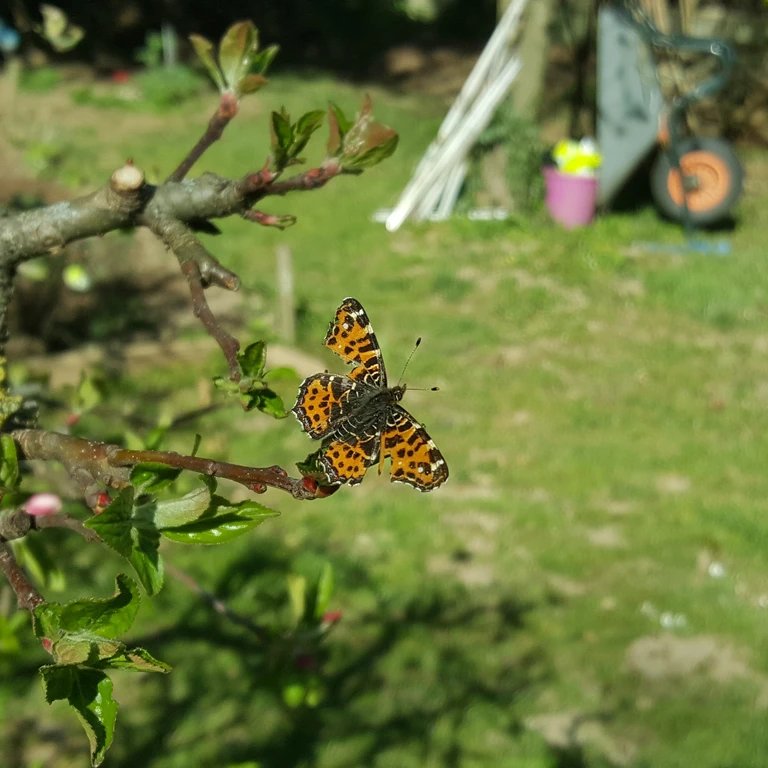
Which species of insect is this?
Araschnia levana
